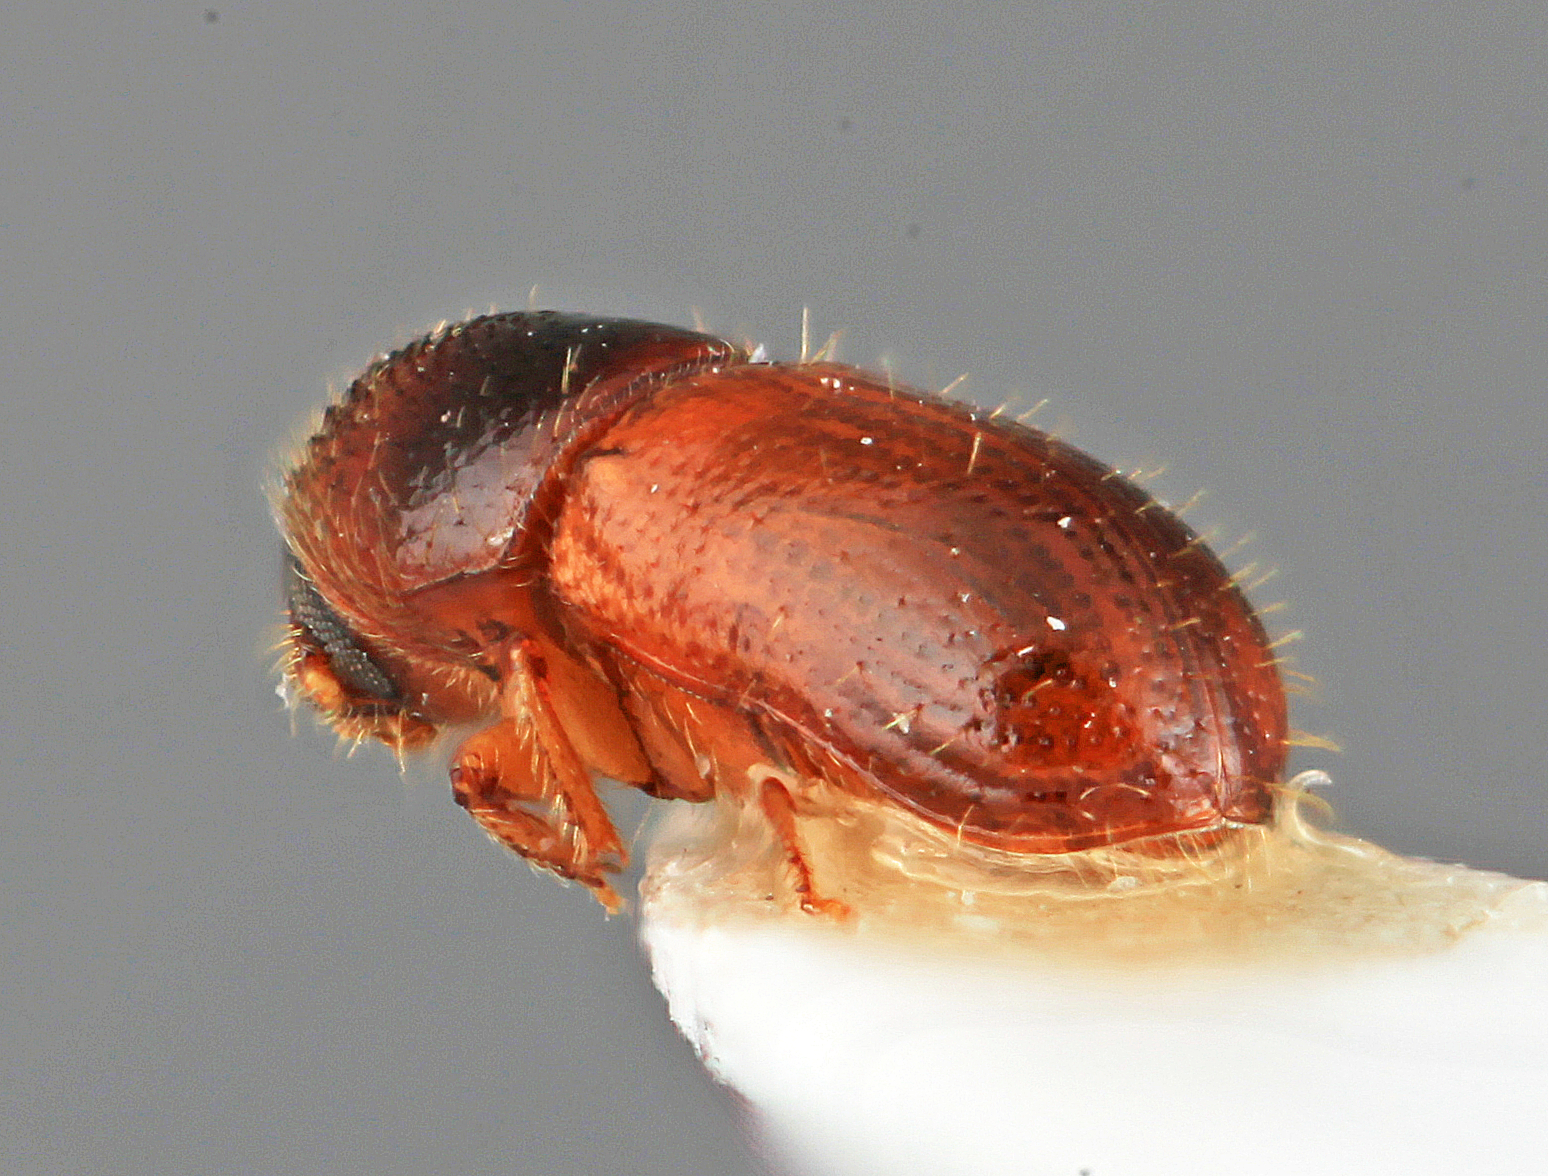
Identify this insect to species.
Araptus varius
